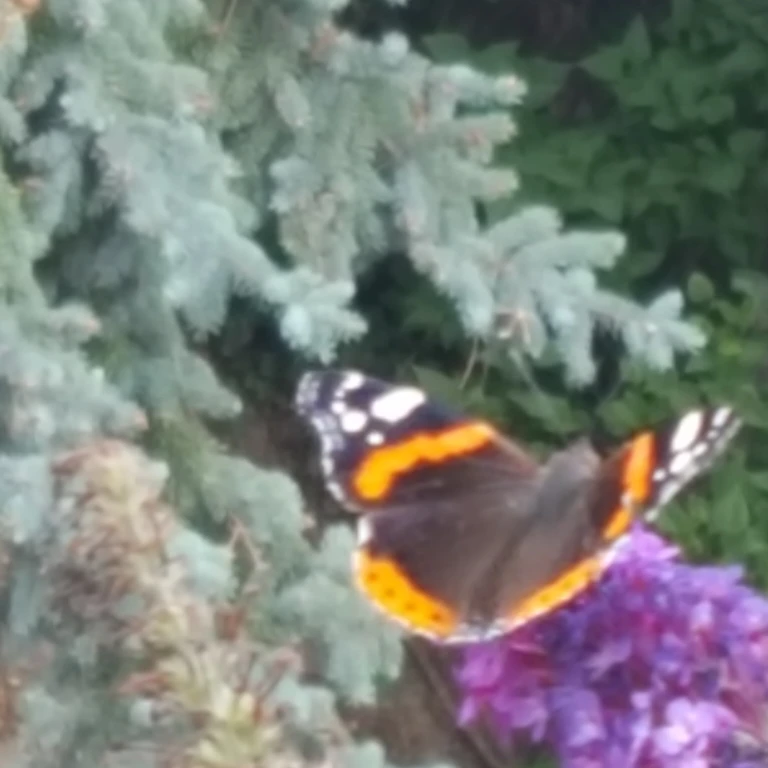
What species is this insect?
Vanessa atalanta
